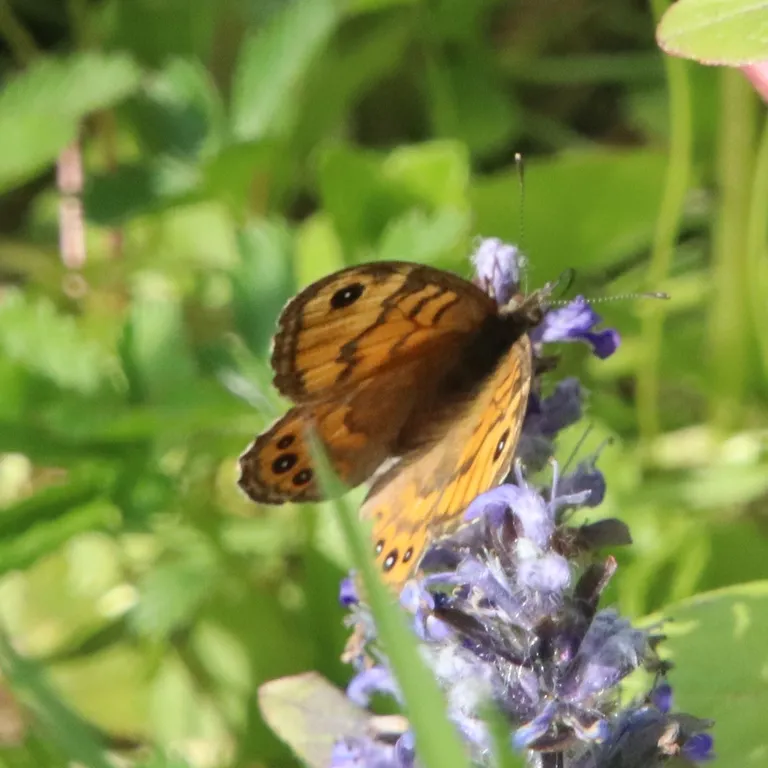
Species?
Lasiommata megera (also Pararge megera)
